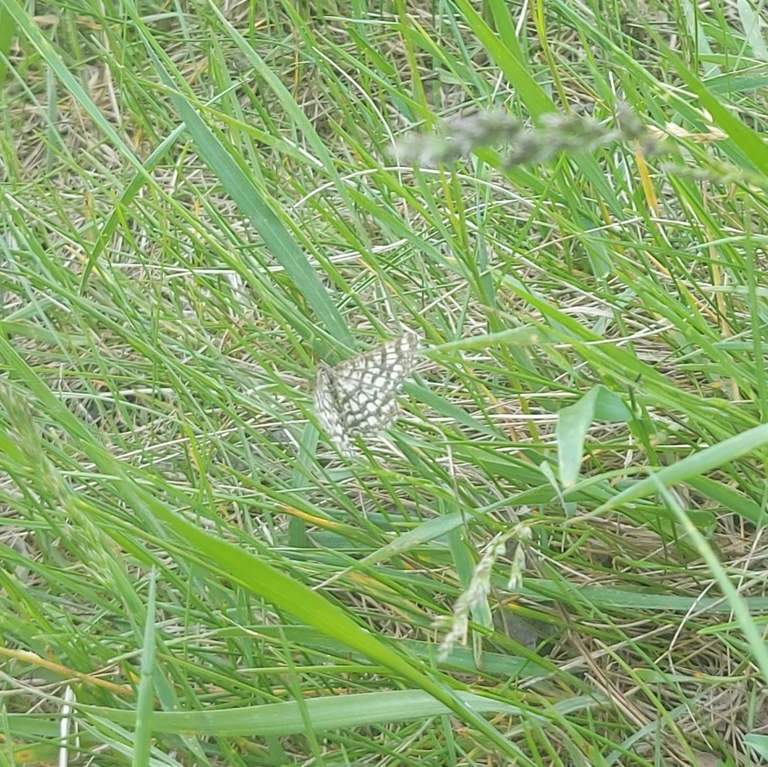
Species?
Chiasmia clathrata
